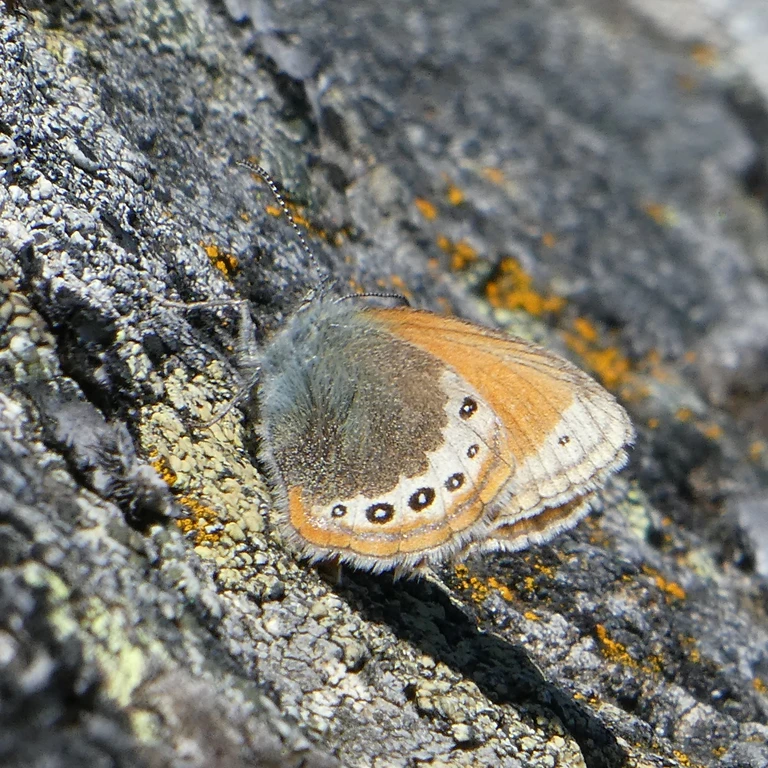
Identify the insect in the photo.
Coenonympha gardetta
